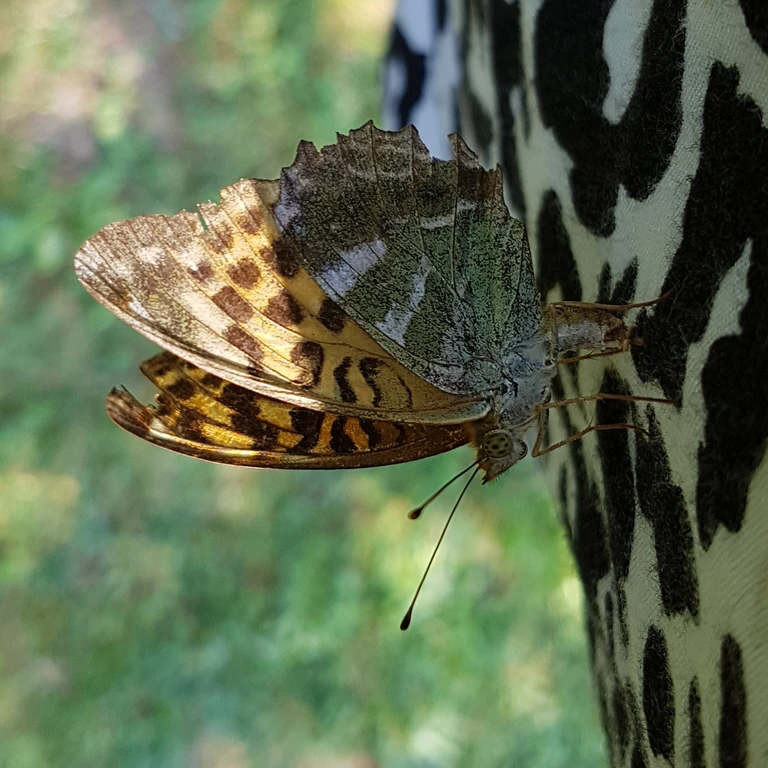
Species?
Argynnis paphia
